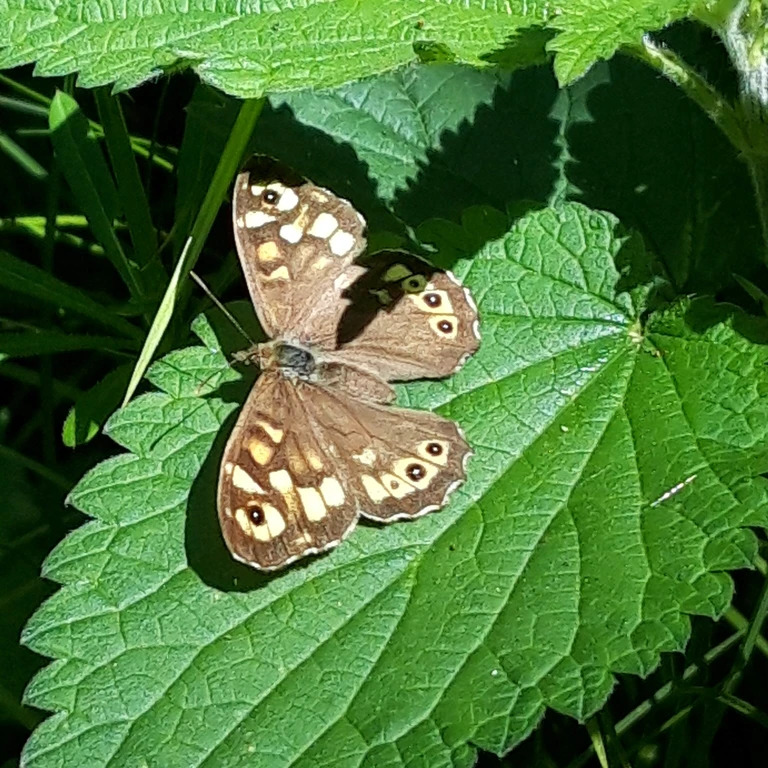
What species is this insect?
Pararge aegeria
